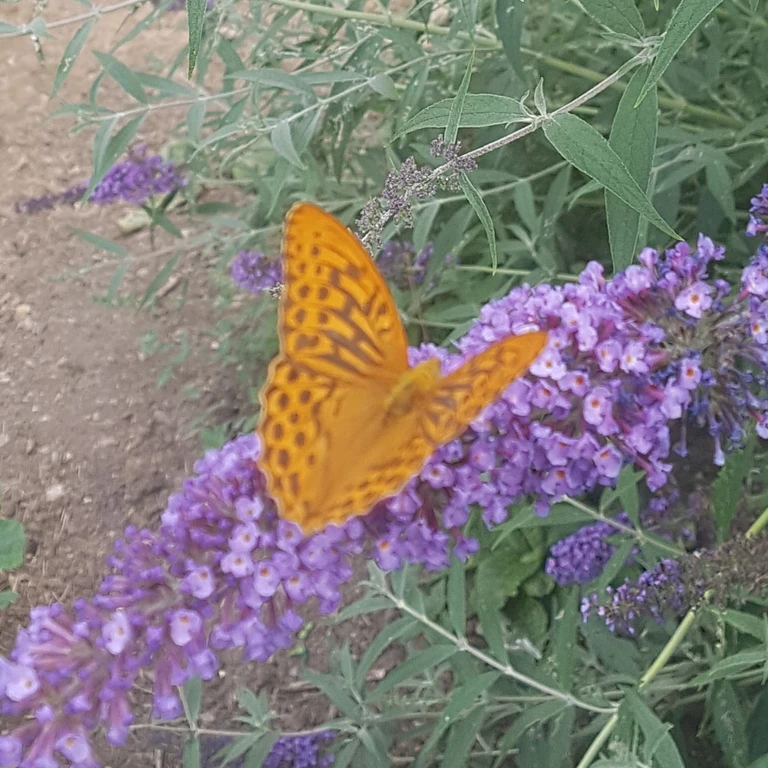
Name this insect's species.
Argynnis paphia
